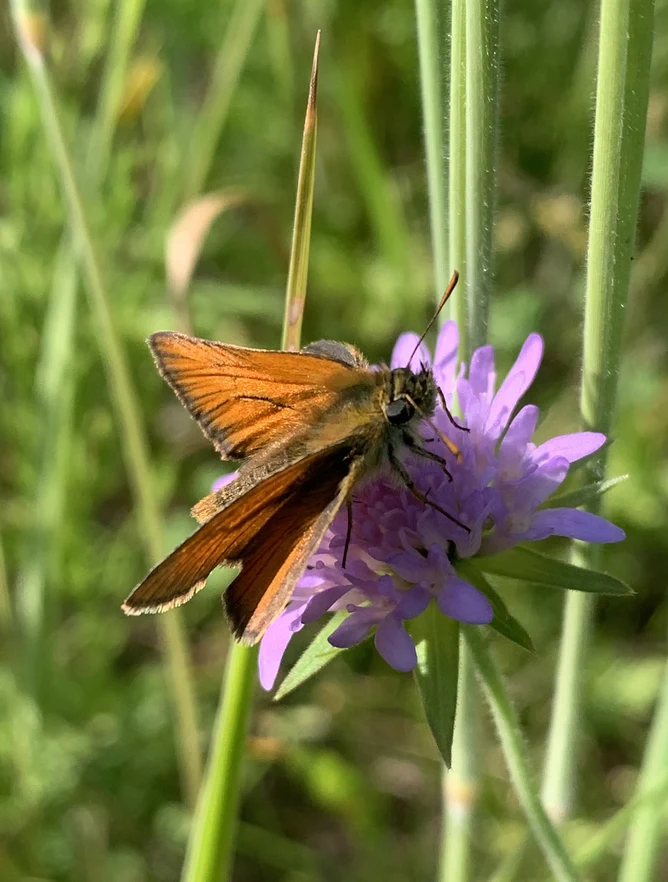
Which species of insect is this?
Thymelicus sylvestris
